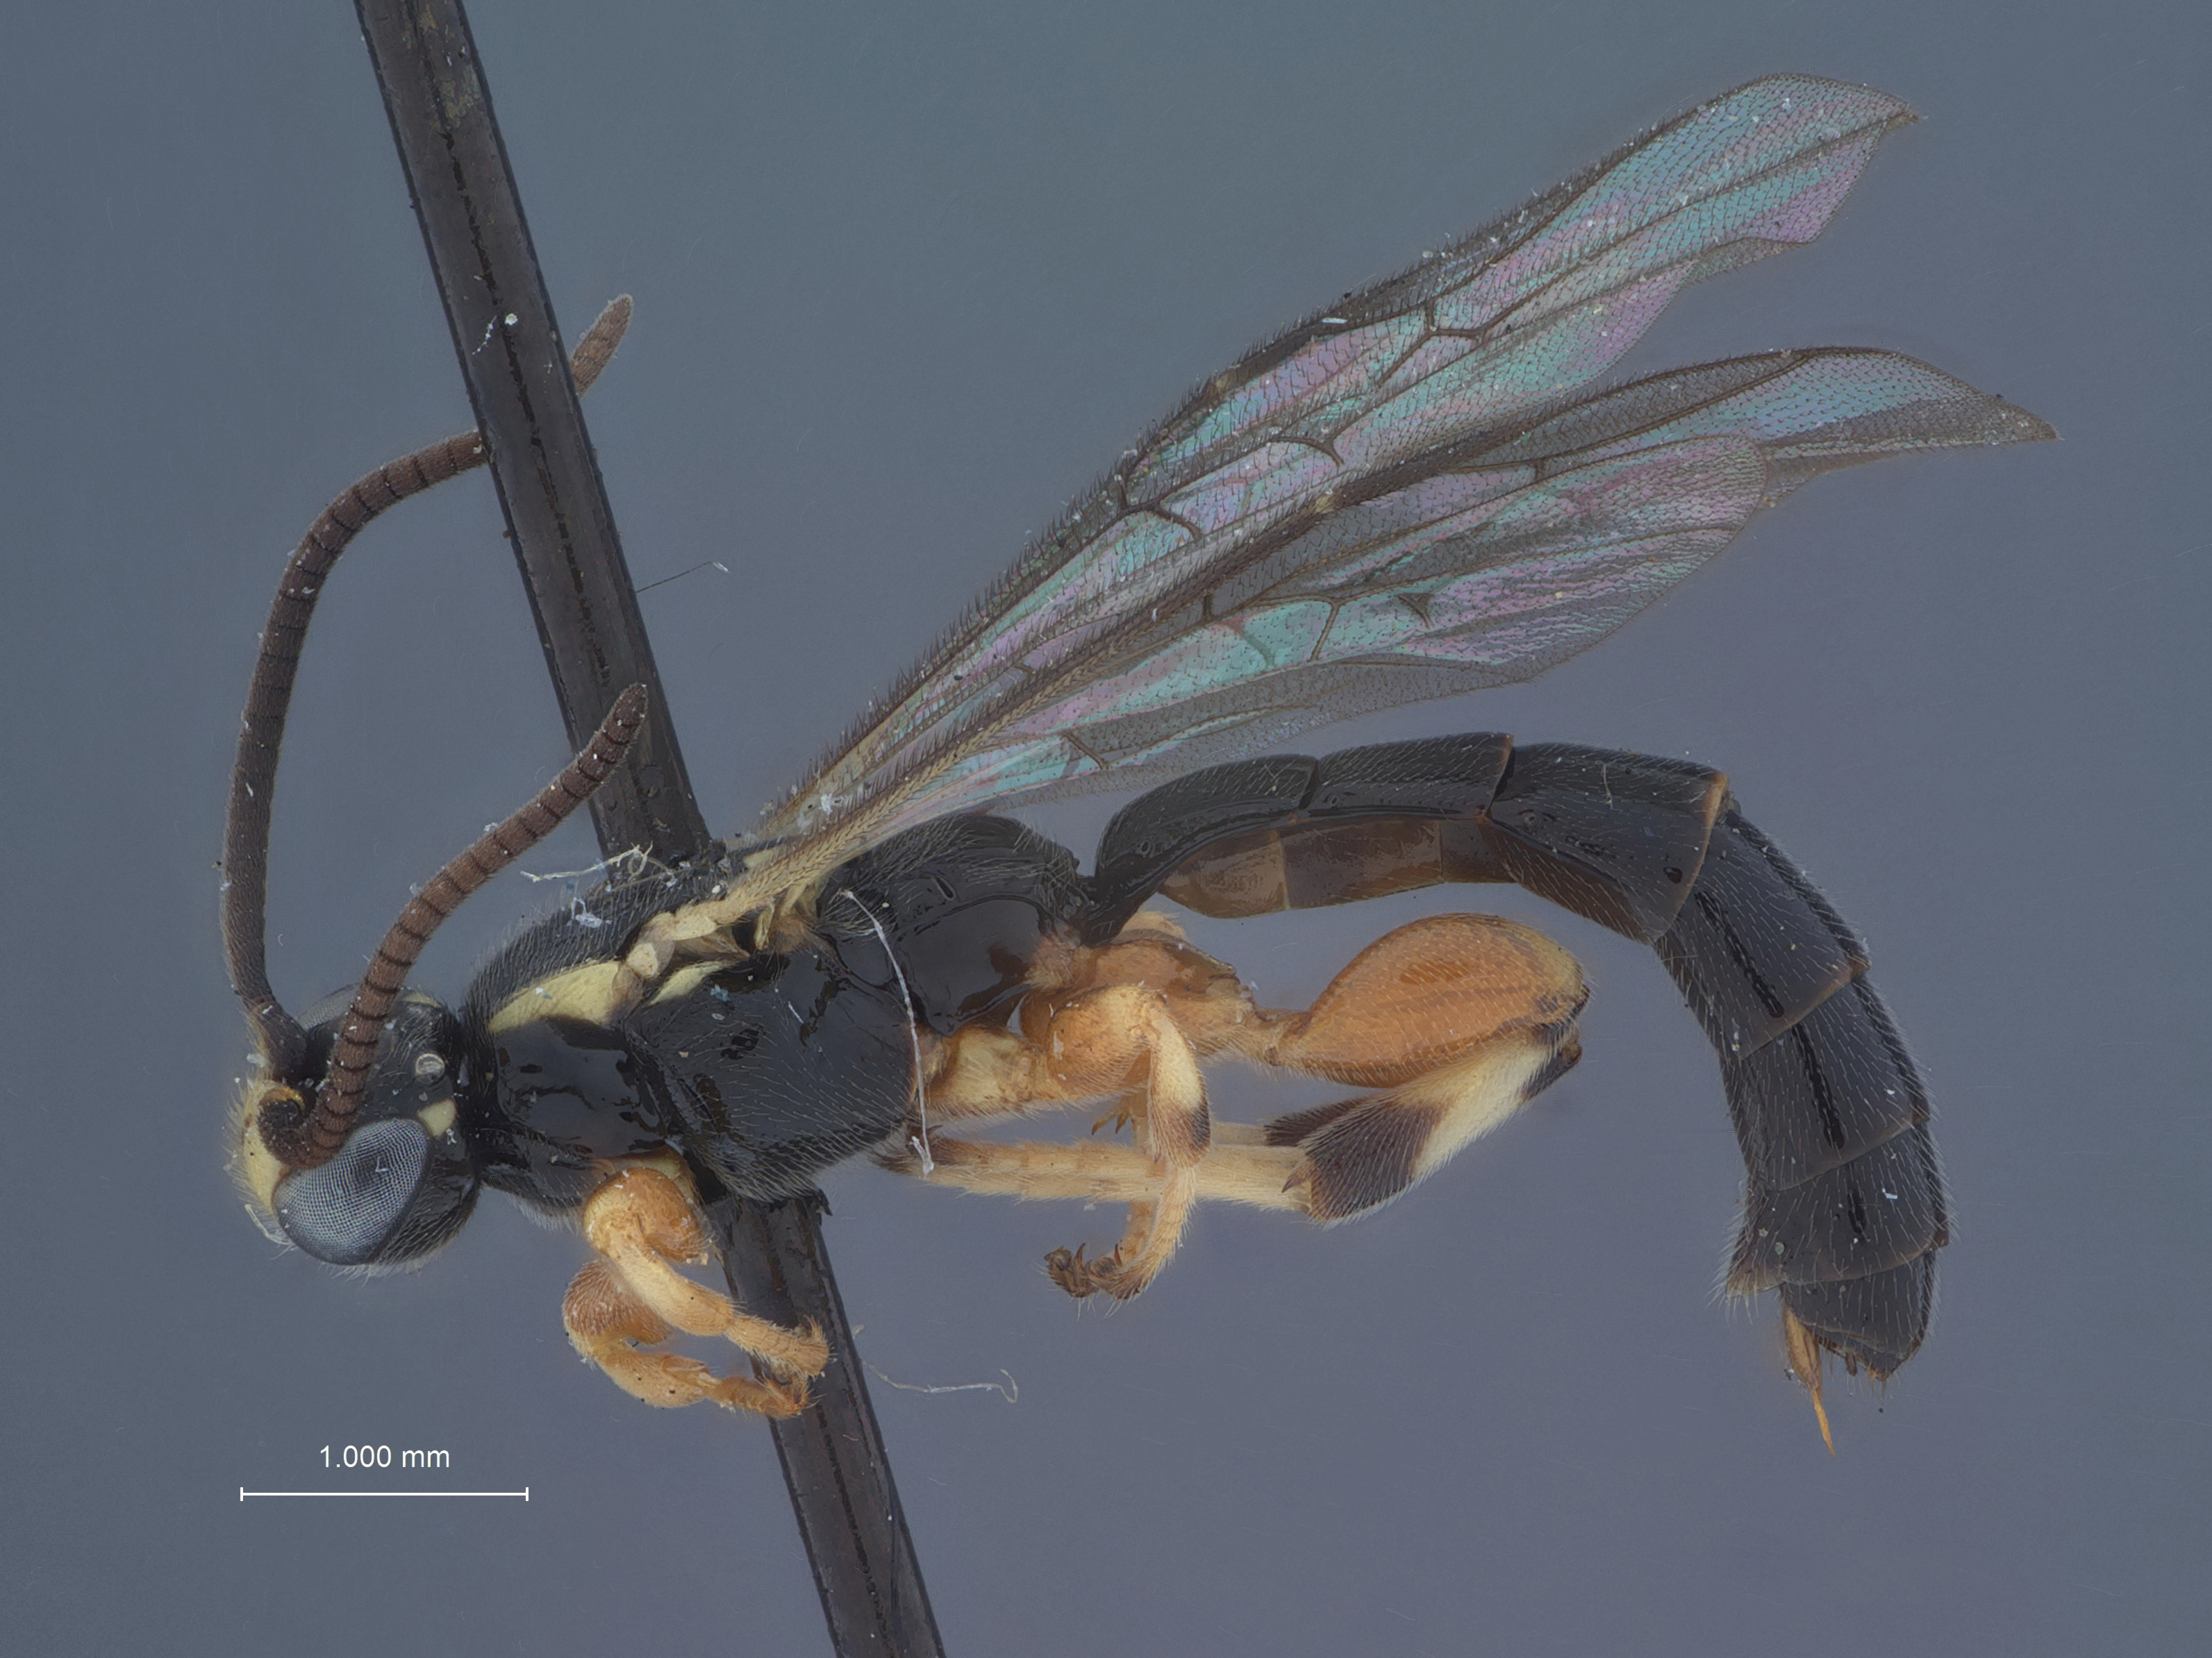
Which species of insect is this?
Exochus spilotus
